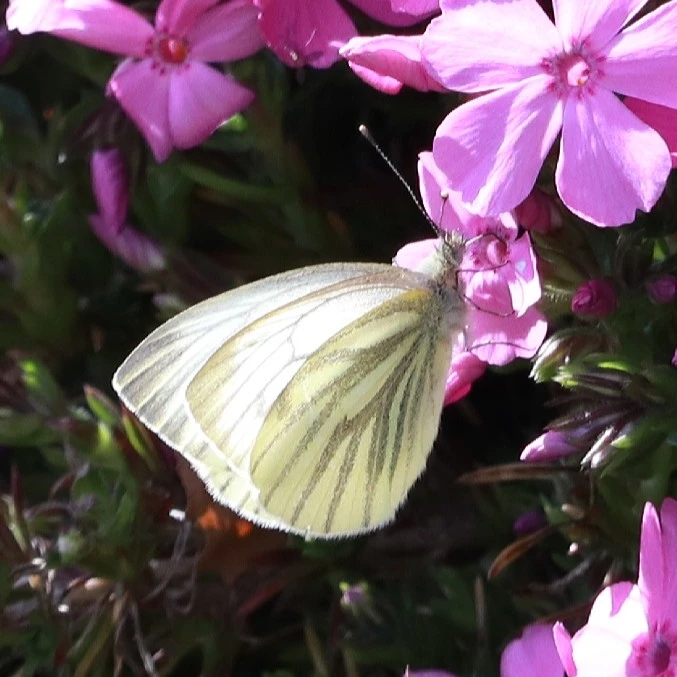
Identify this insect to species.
Pieris napi
